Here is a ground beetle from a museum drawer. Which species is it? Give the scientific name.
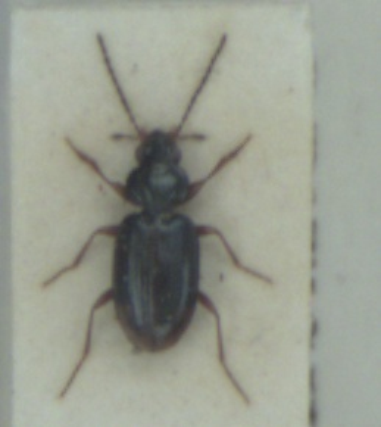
Bembidion biguttatum
